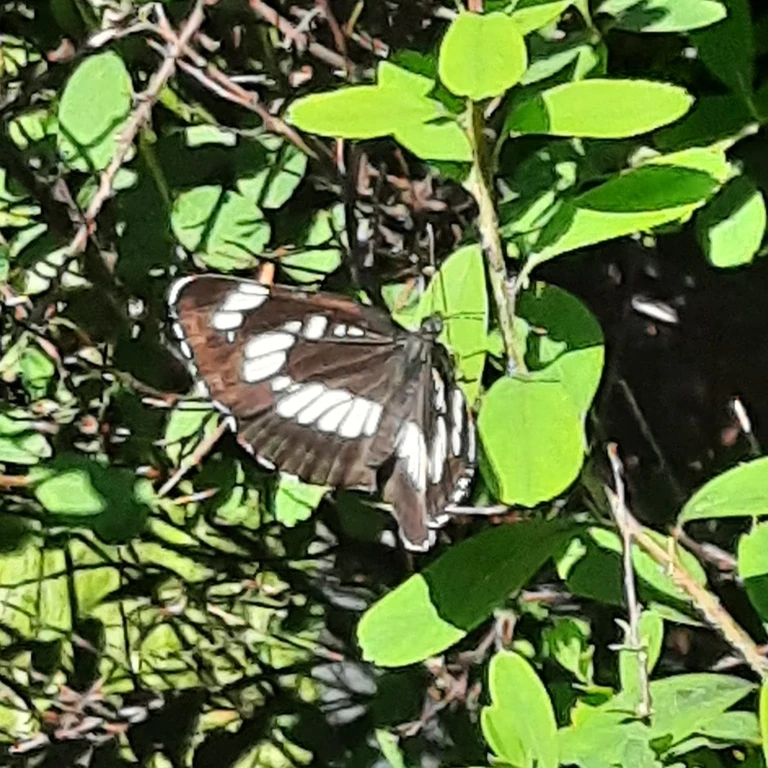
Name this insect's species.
Neptis rivularis
